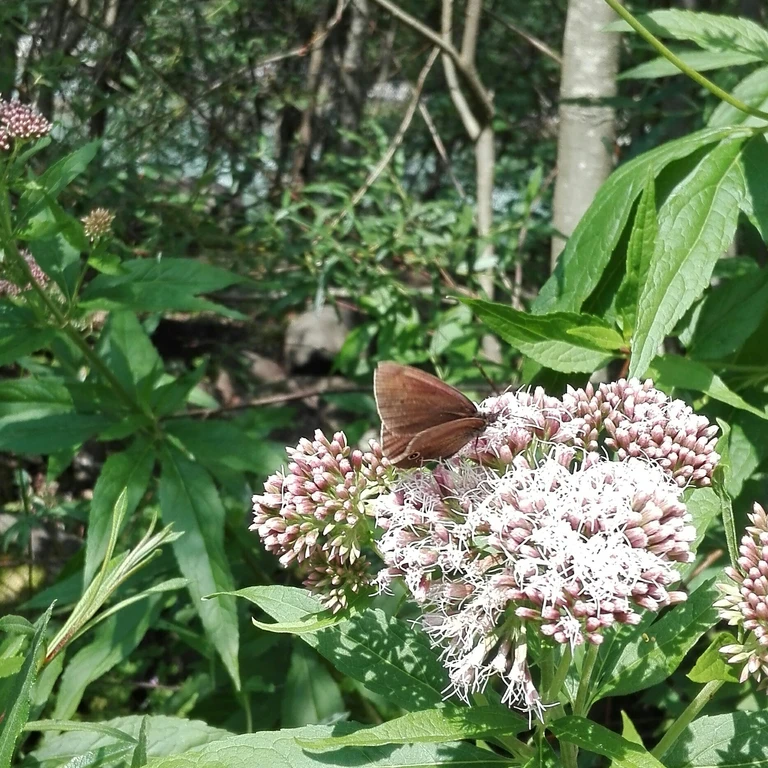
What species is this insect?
Aphantopus hyperantus
